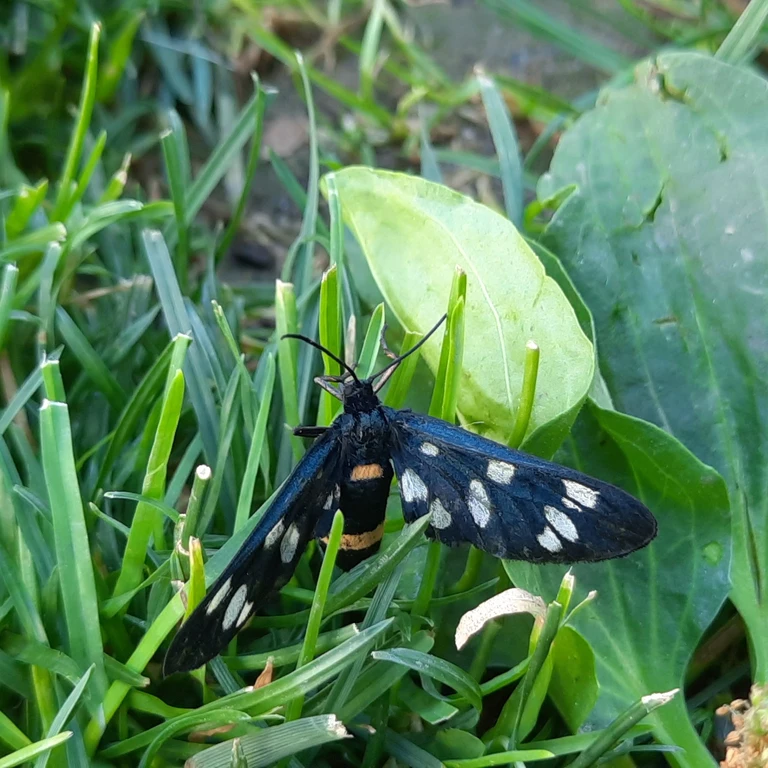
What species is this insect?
Amata phegea
